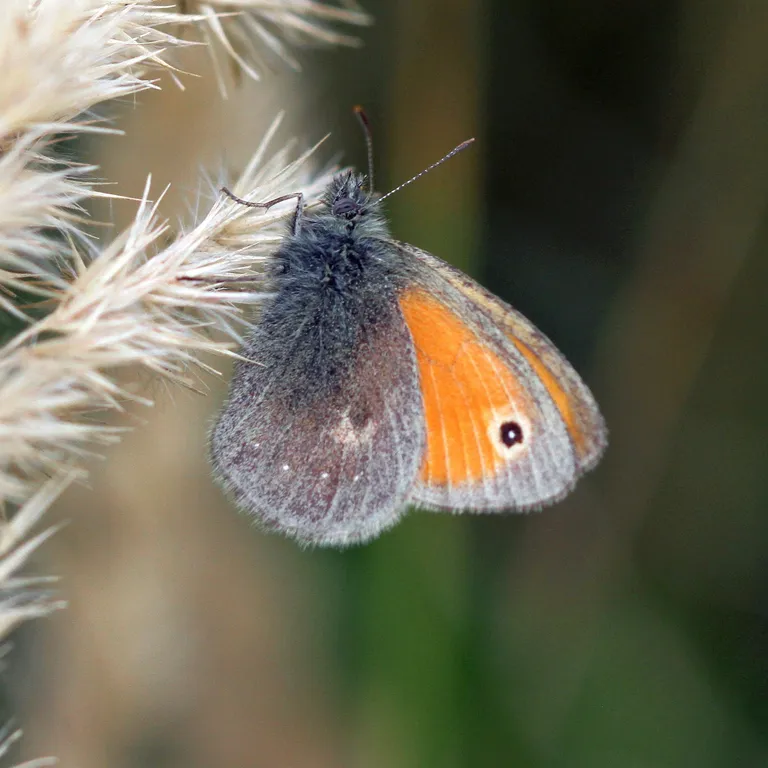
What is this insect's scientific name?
Coenonympha pamphilus
